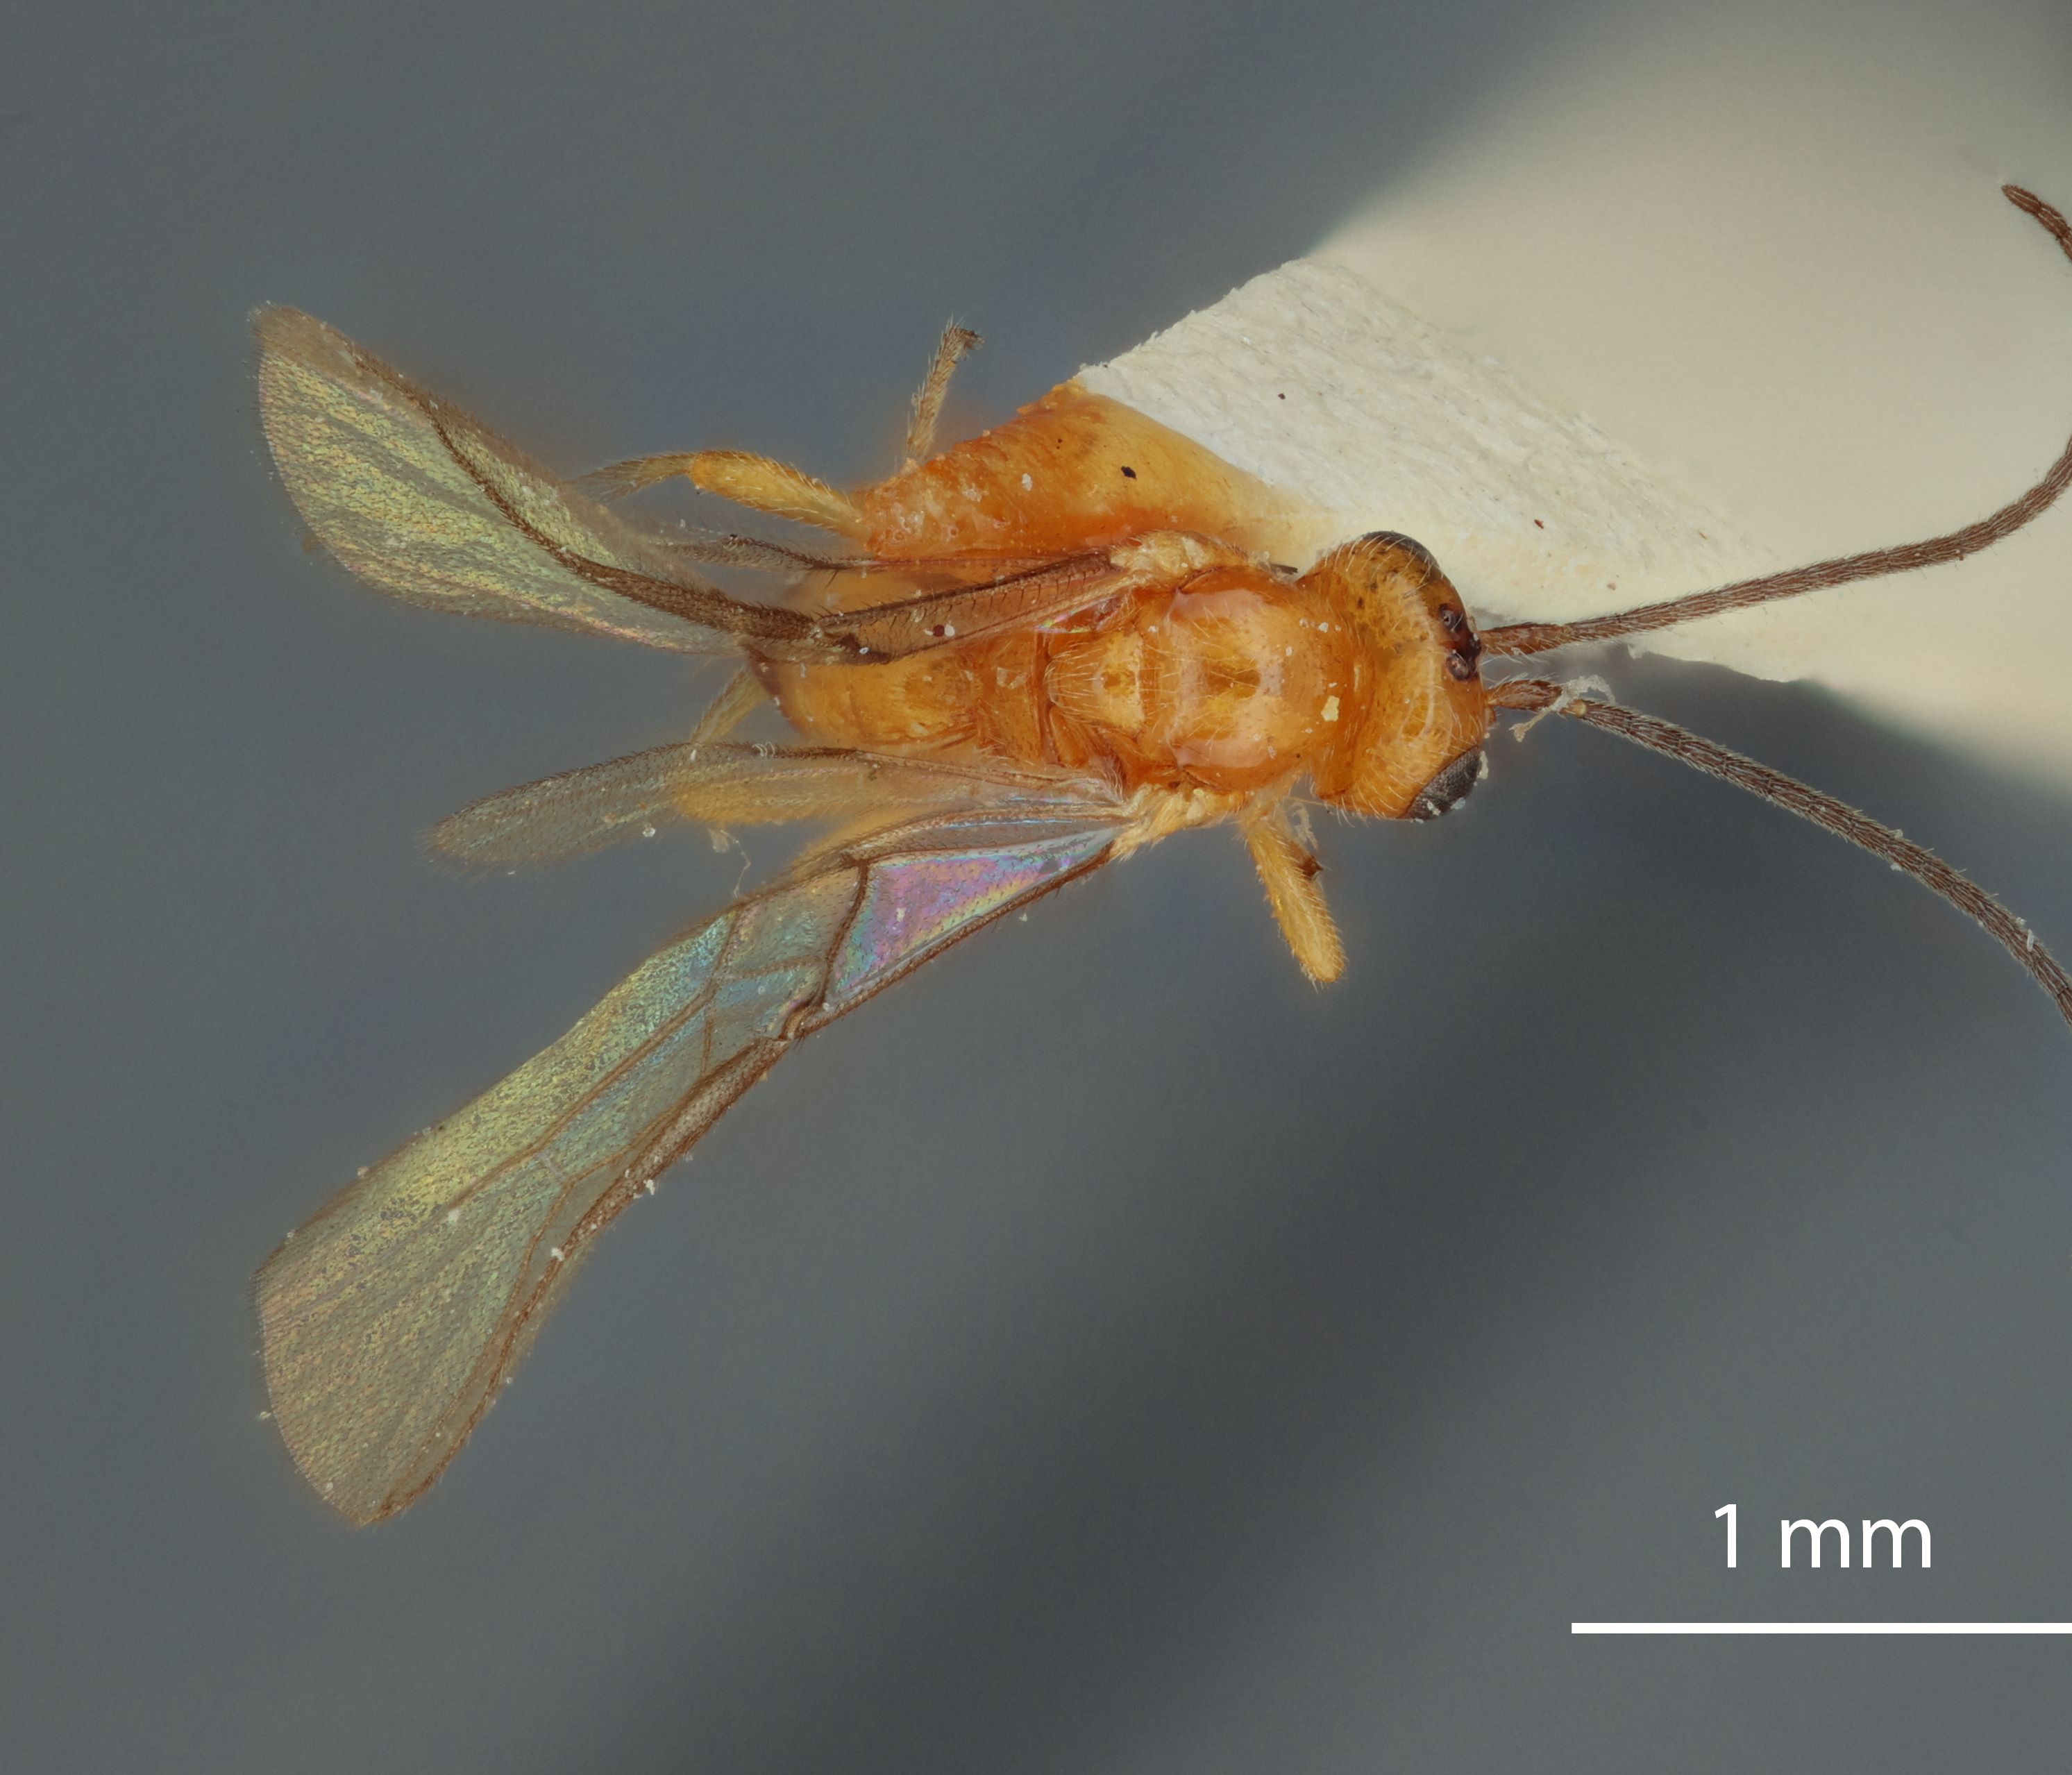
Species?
Opius montevidanus
